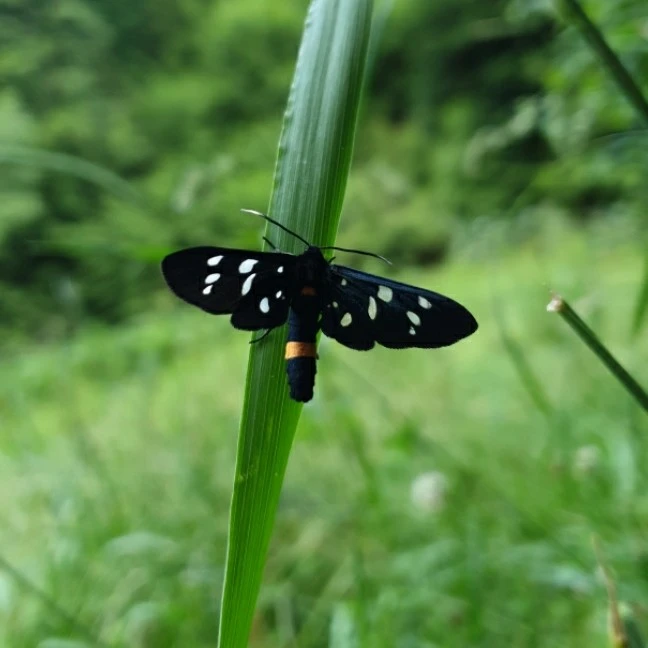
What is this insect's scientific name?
Amata phegea
